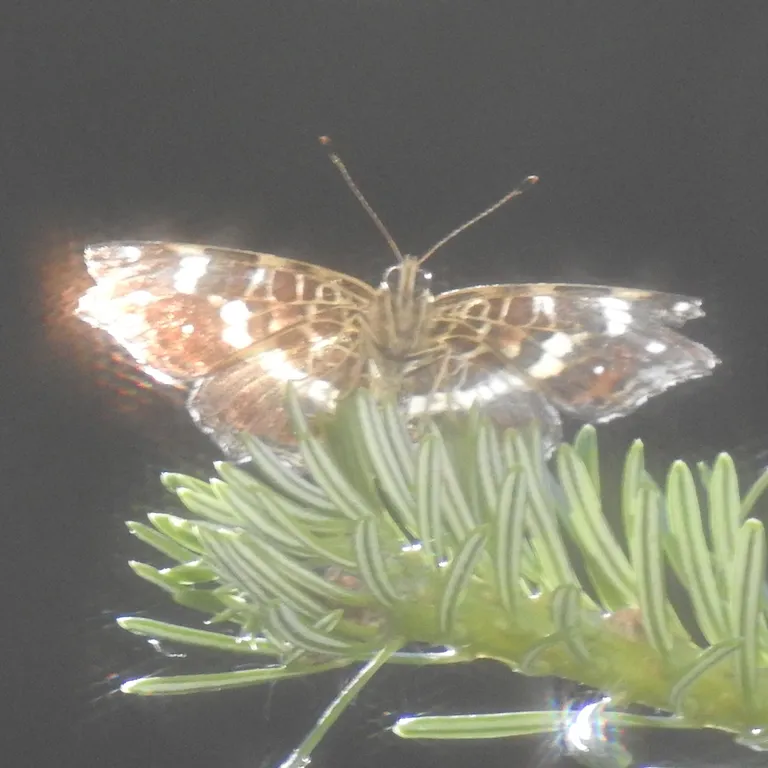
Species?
Araschnia levana
